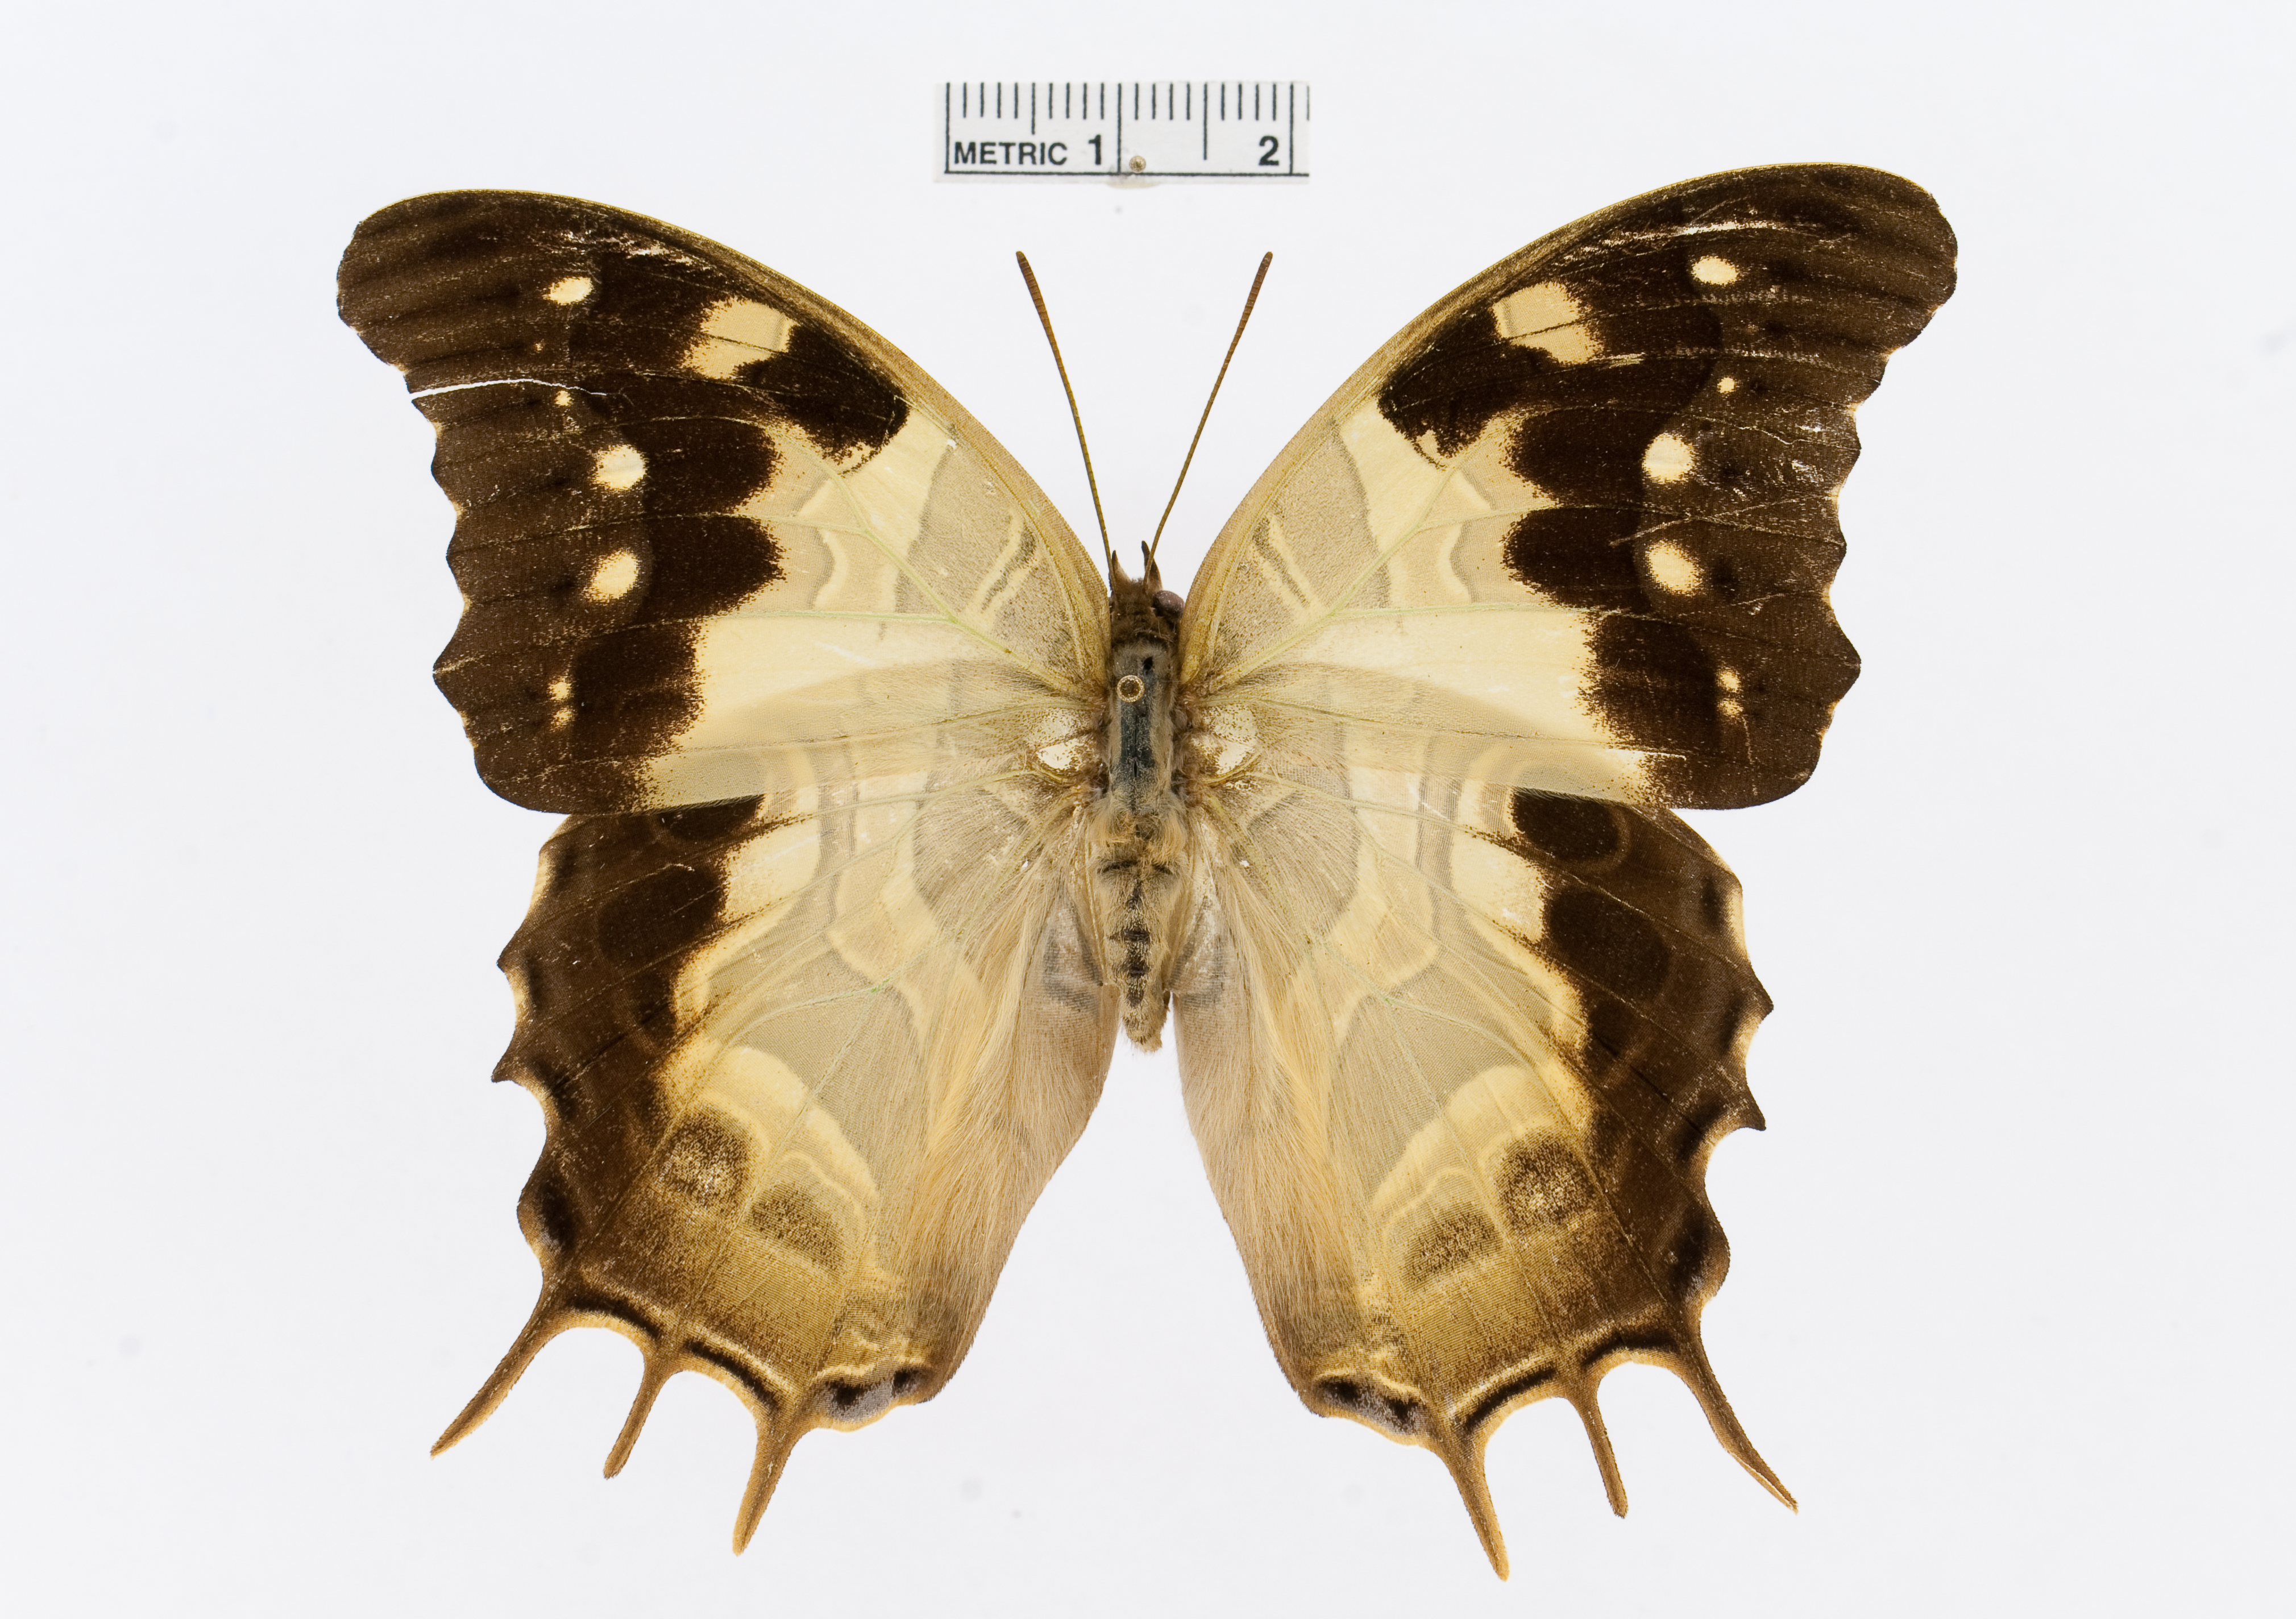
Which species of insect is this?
Charaxes analava
